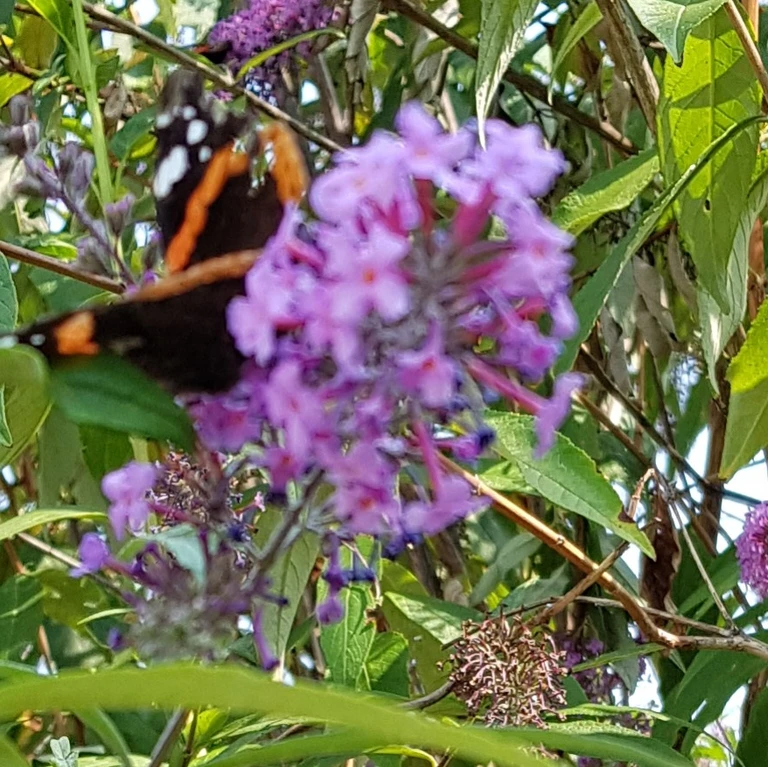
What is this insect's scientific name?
Vanessa atalanta
